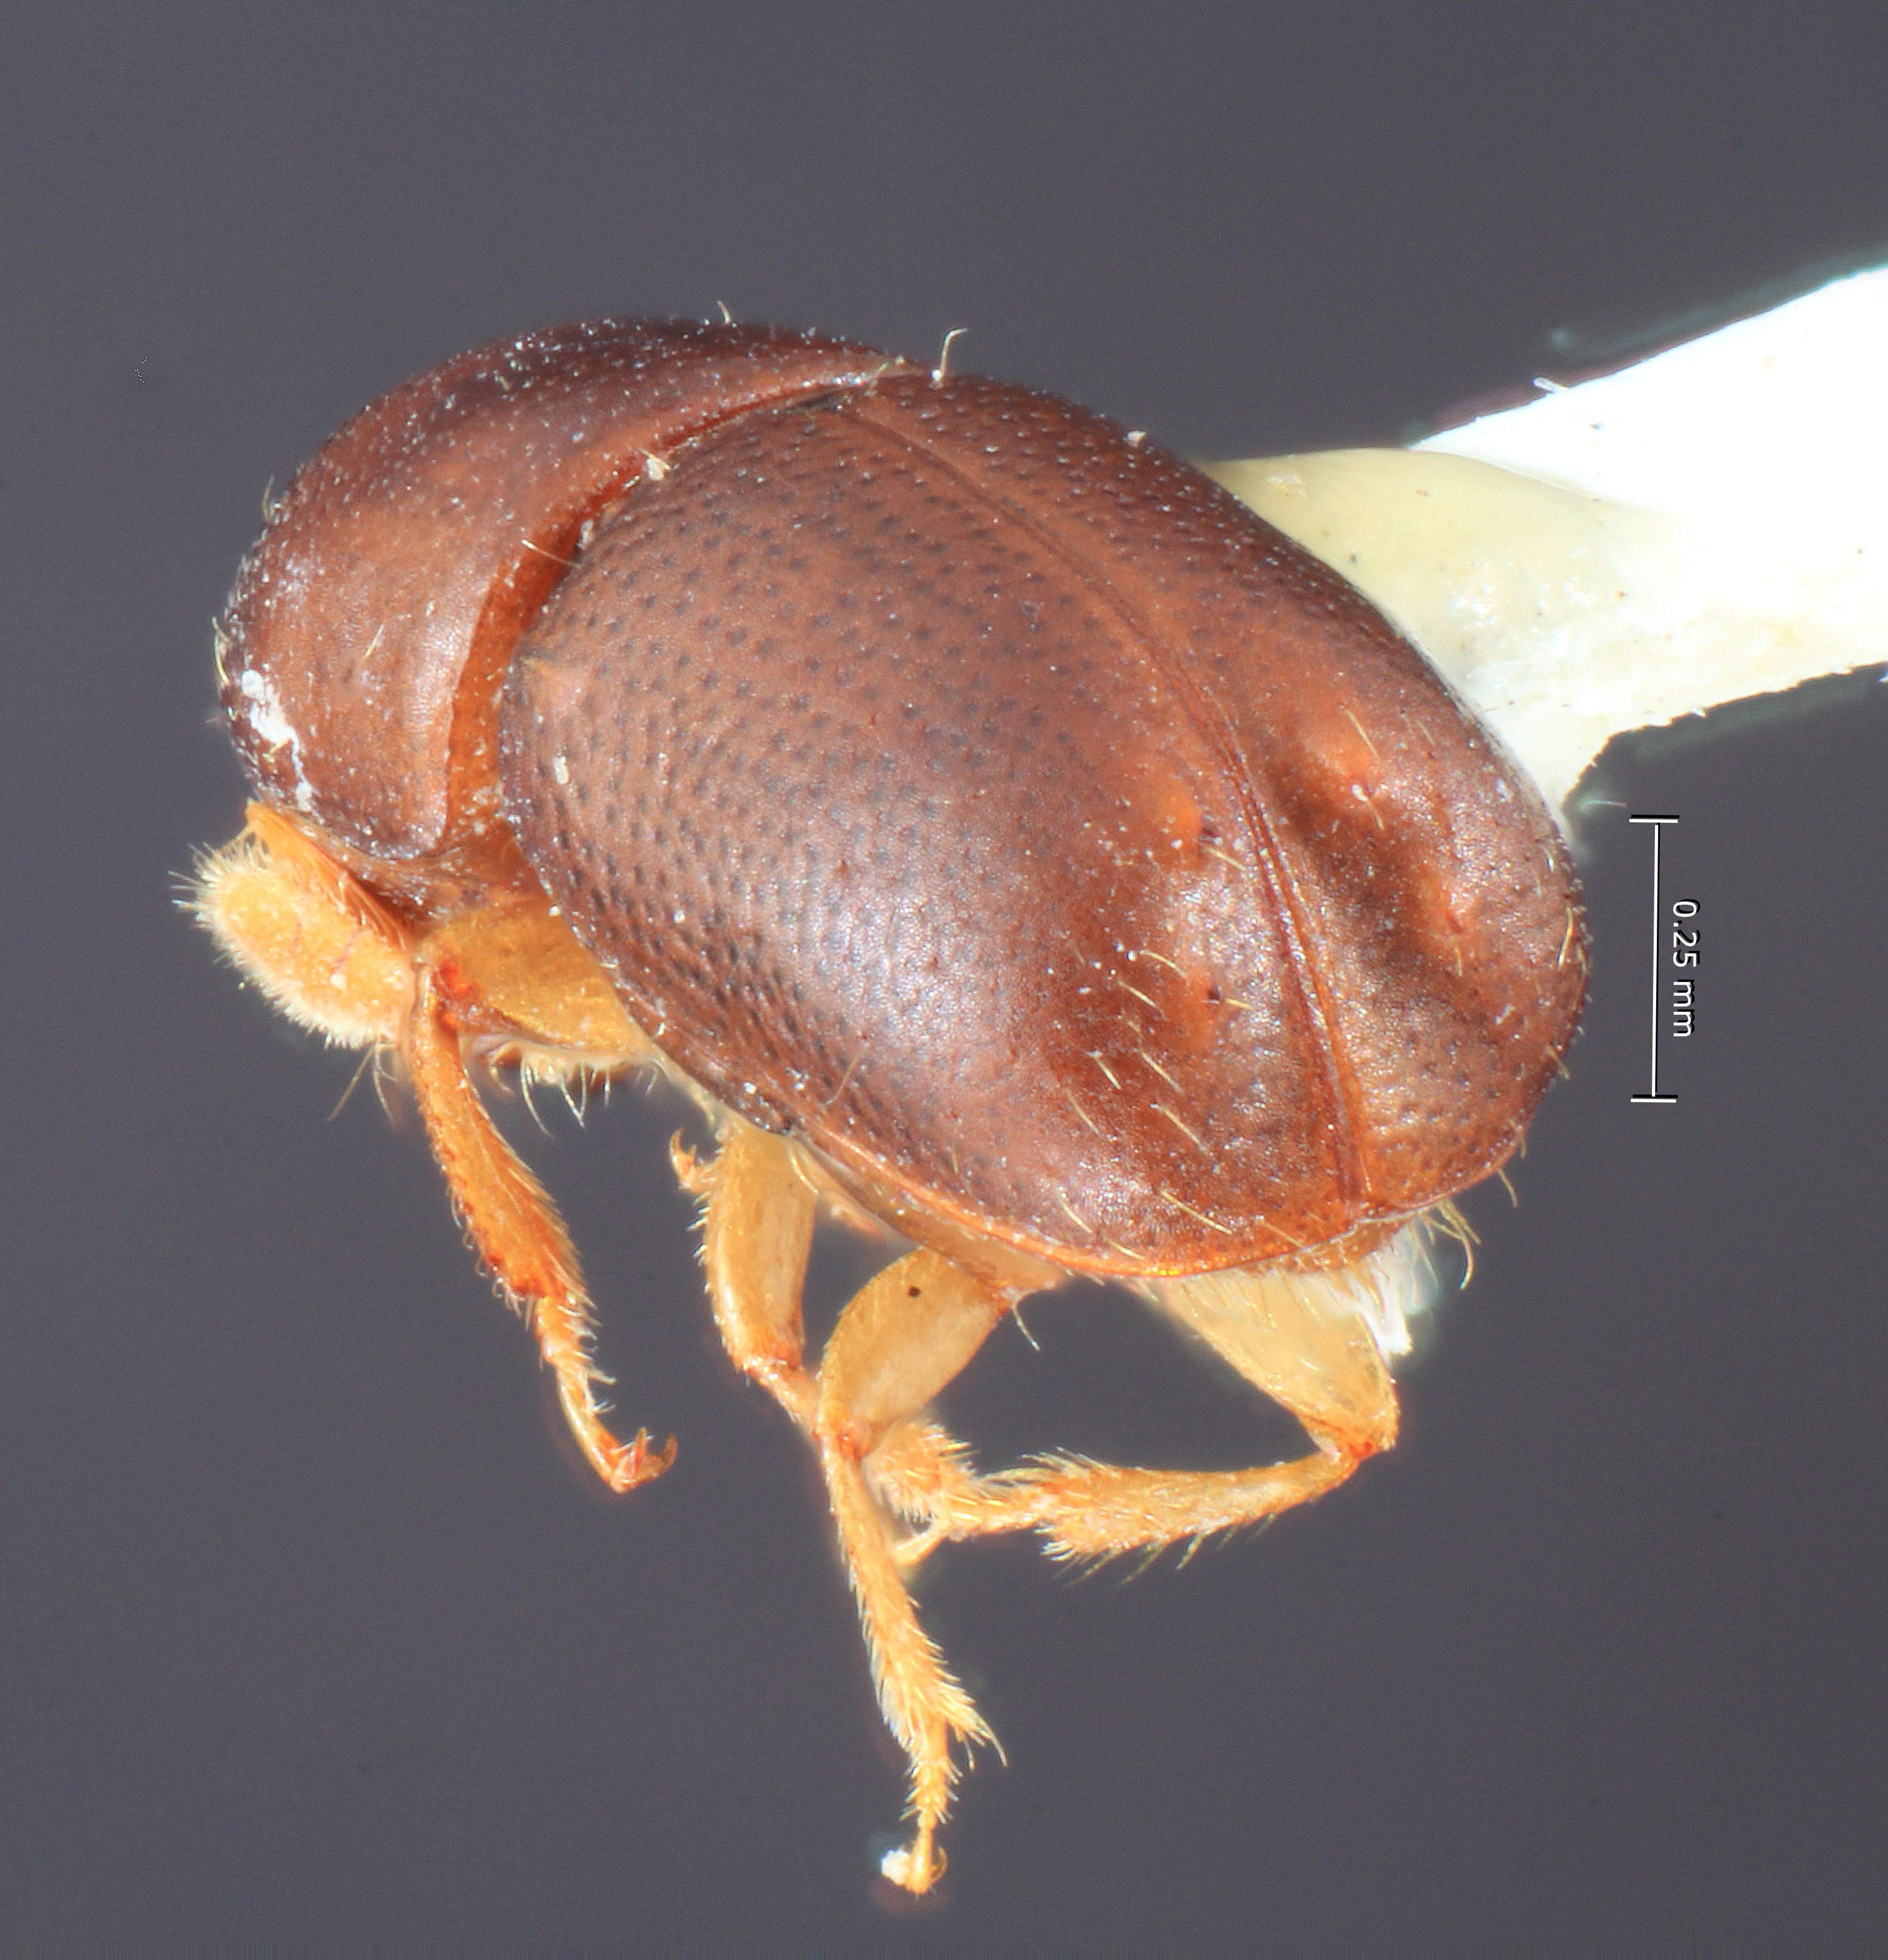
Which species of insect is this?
Corthylocurus costaricensis
